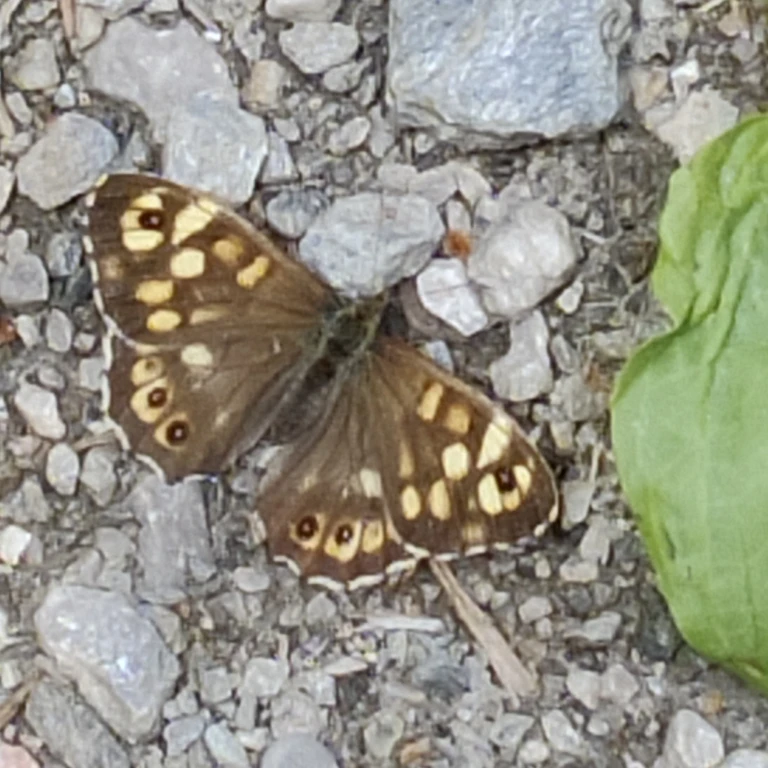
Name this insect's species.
Pararge aegeria
